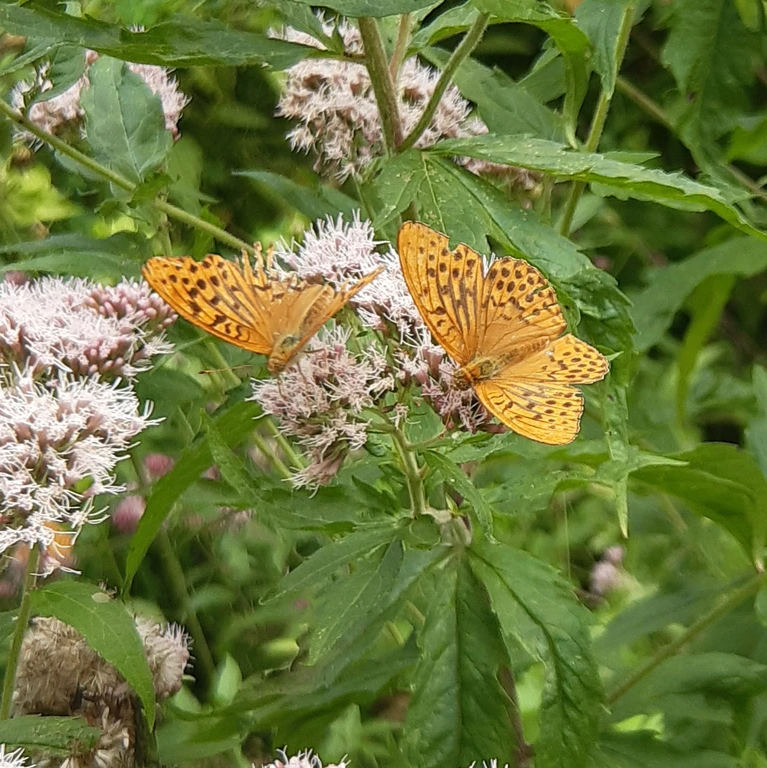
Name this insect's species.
Argynnis paphia
